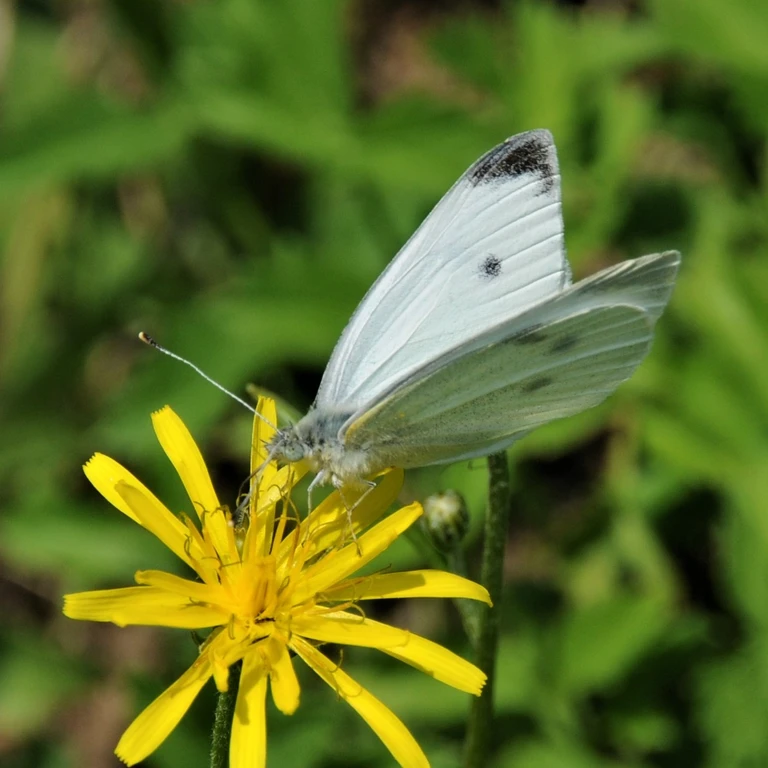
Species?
Pieris rapae
